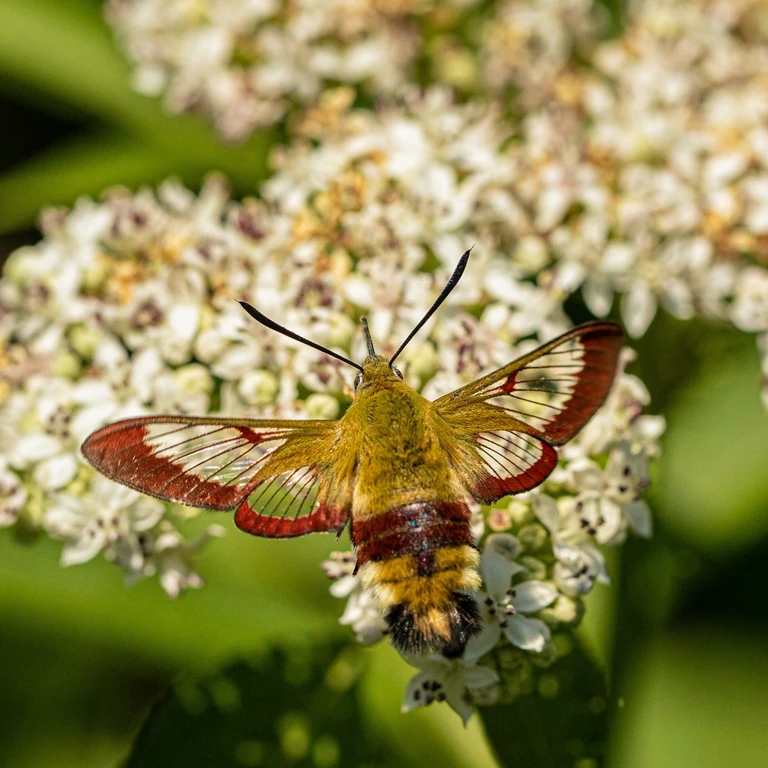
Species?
Hemaris fuciformis
